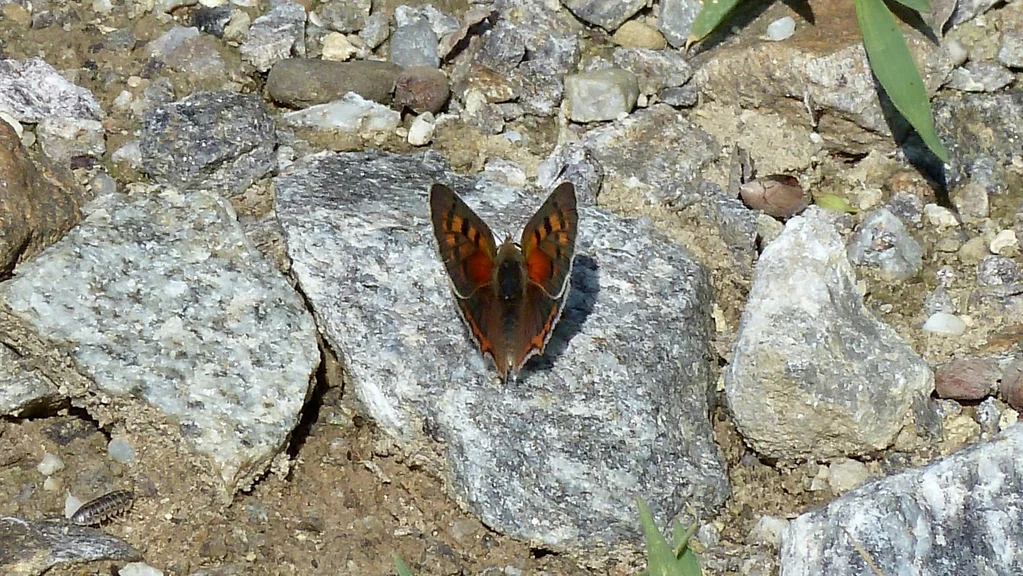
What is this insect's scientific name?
Lycaena phlaeas
